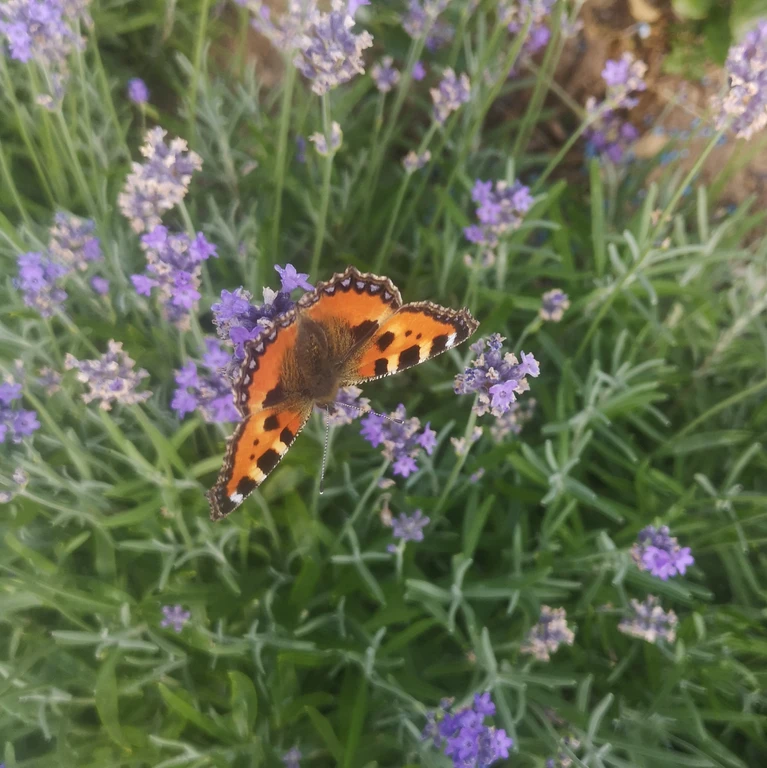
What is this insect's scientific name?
Aglais urticae
